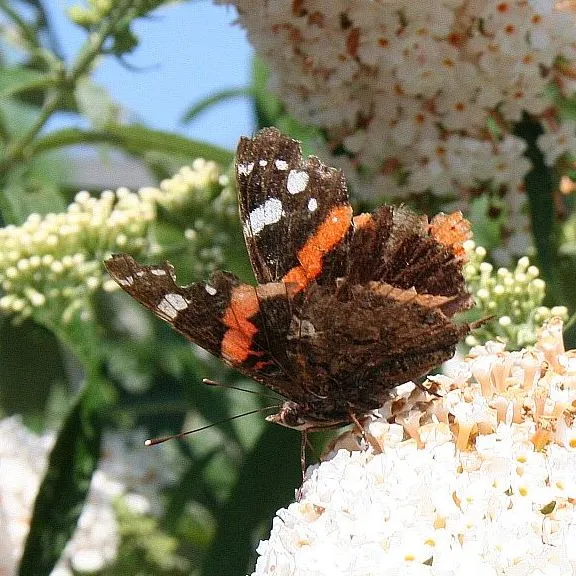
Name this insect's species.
Vanessa atalanta
